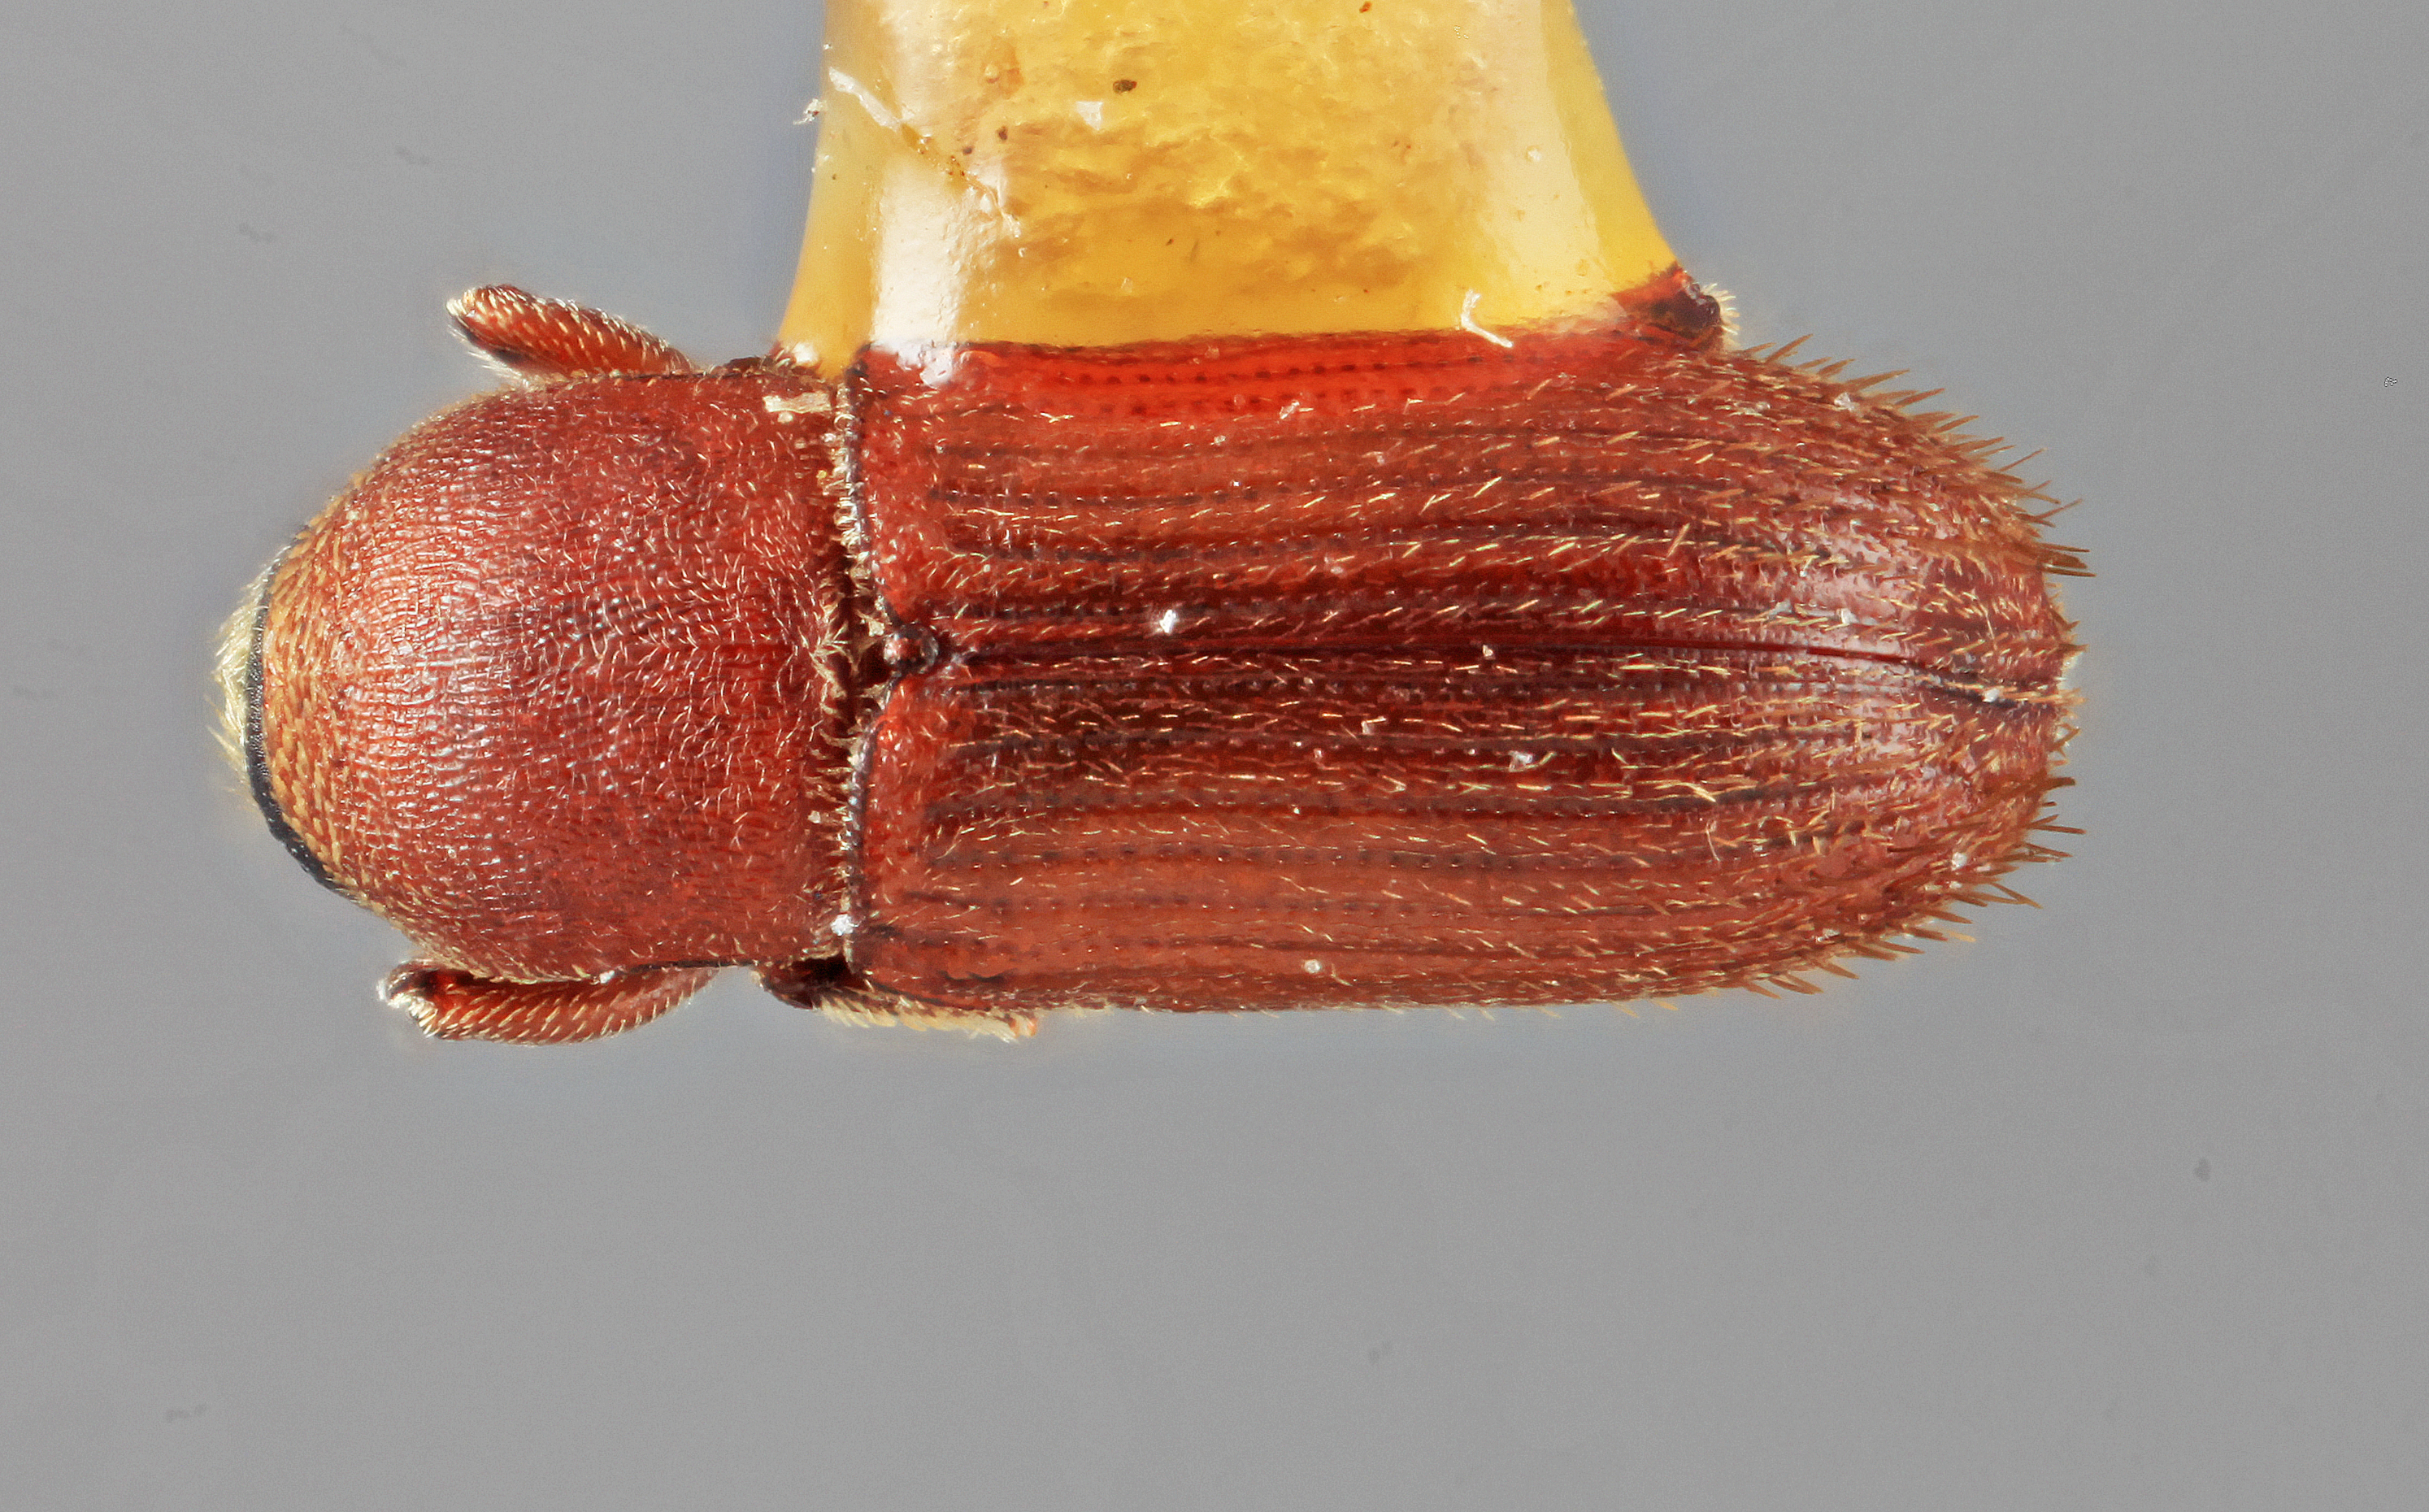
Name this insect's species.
Cnesinus carinatus
